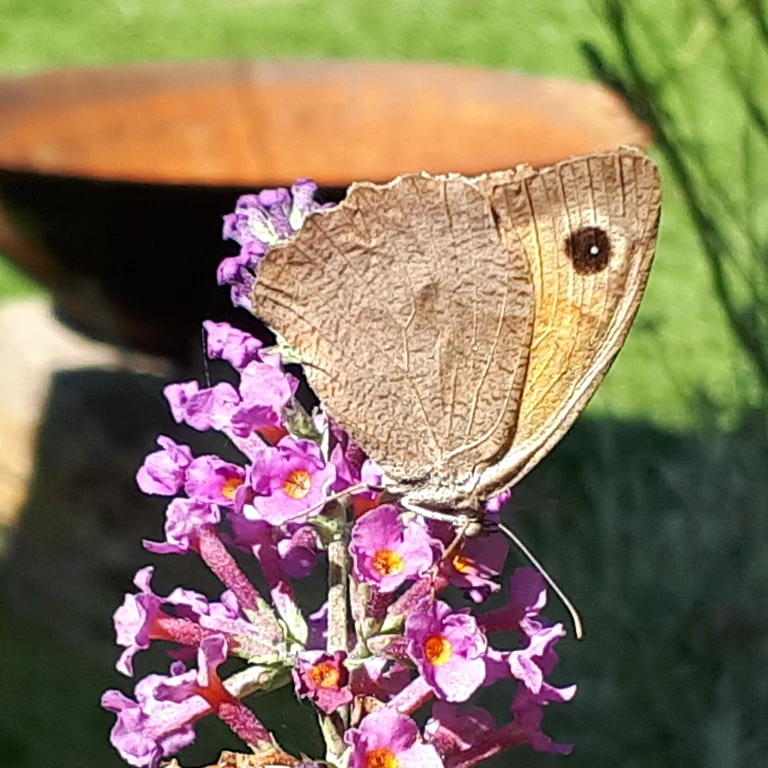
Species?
Maniola jurtina
